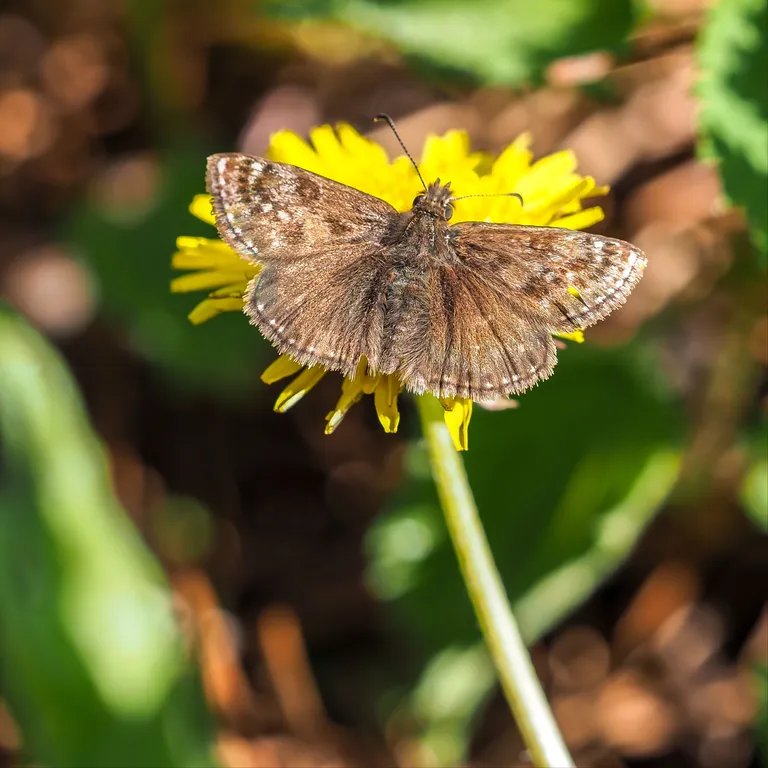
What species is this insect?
Erynnis tages
